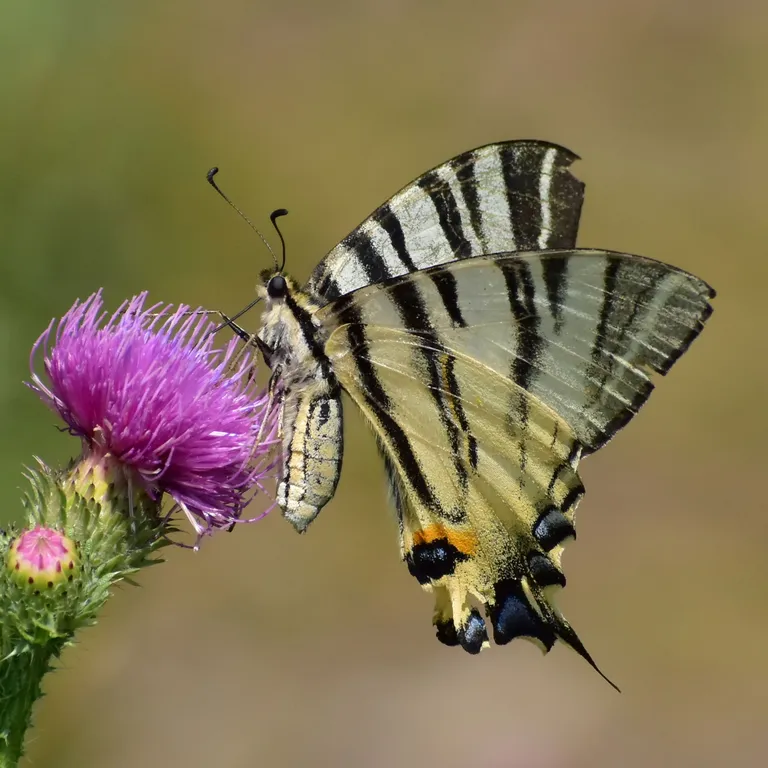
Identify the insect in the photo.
Iphiclides podalirius
